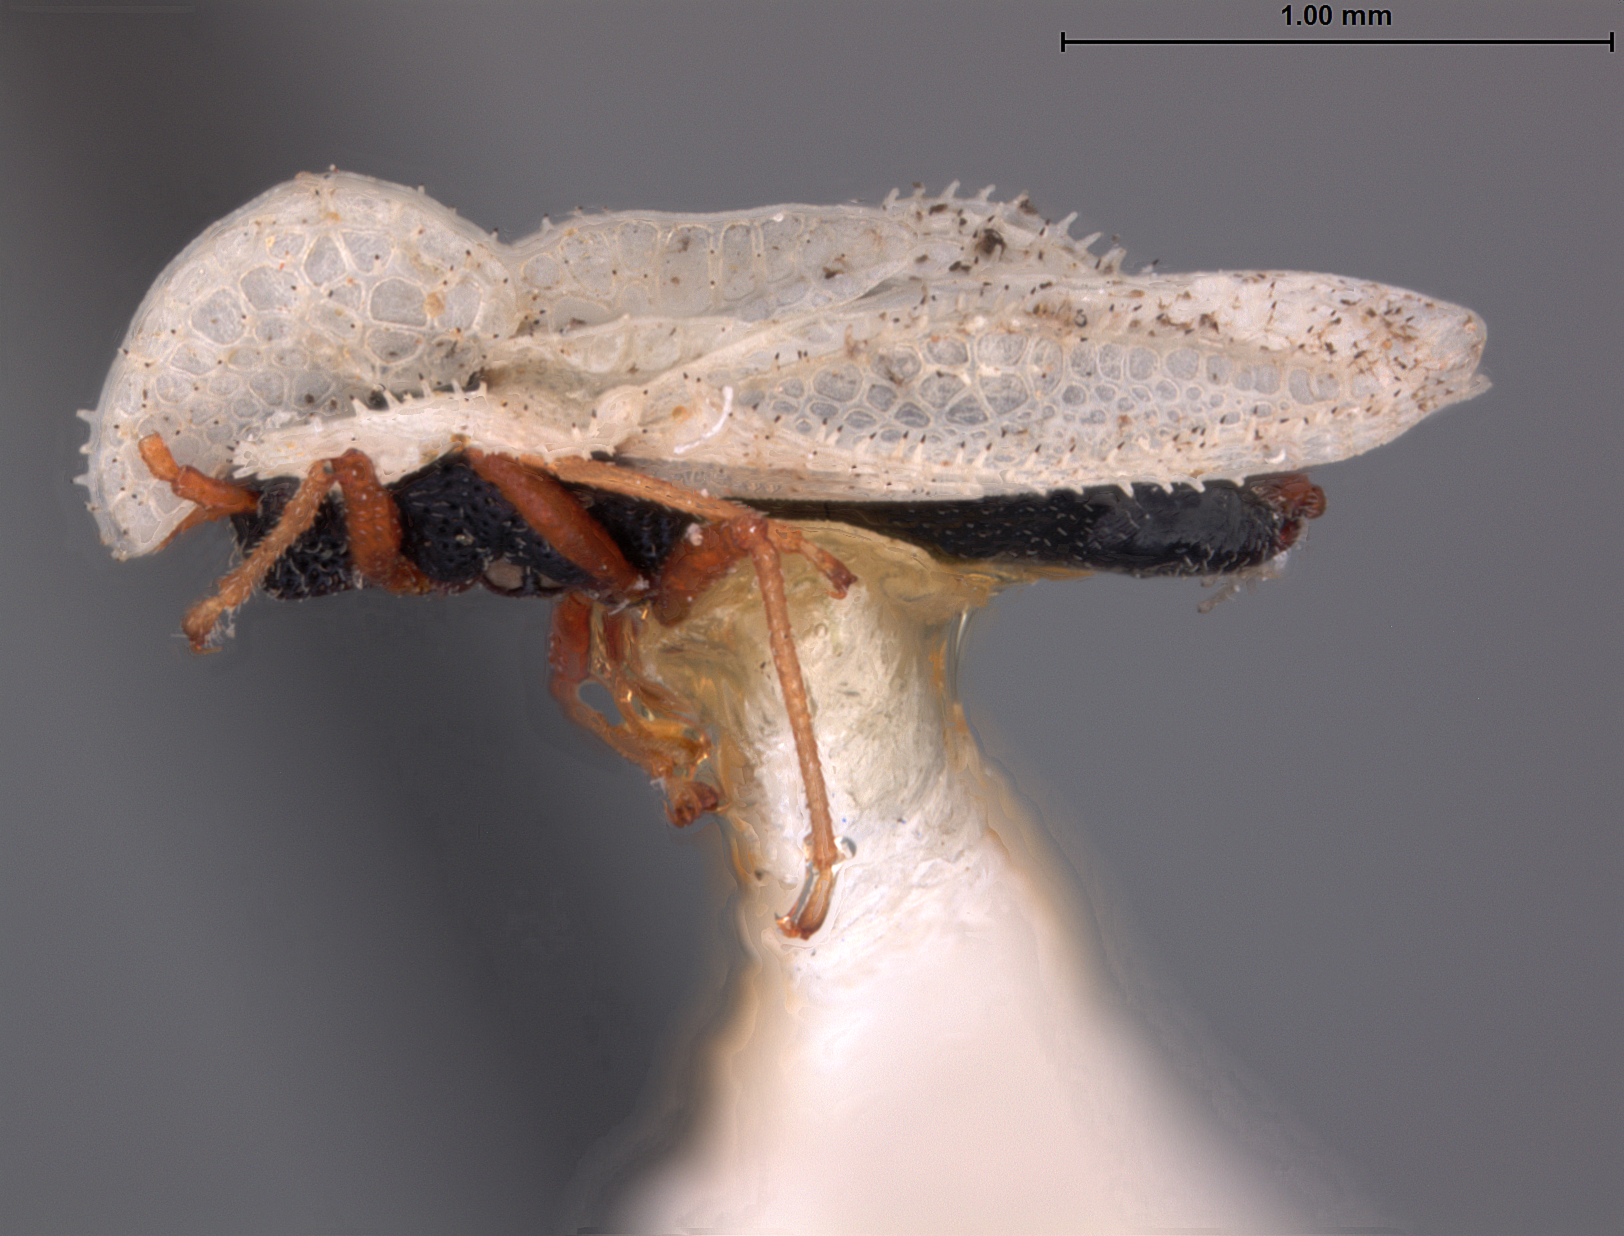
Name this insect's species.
Corythucha tuthilli
